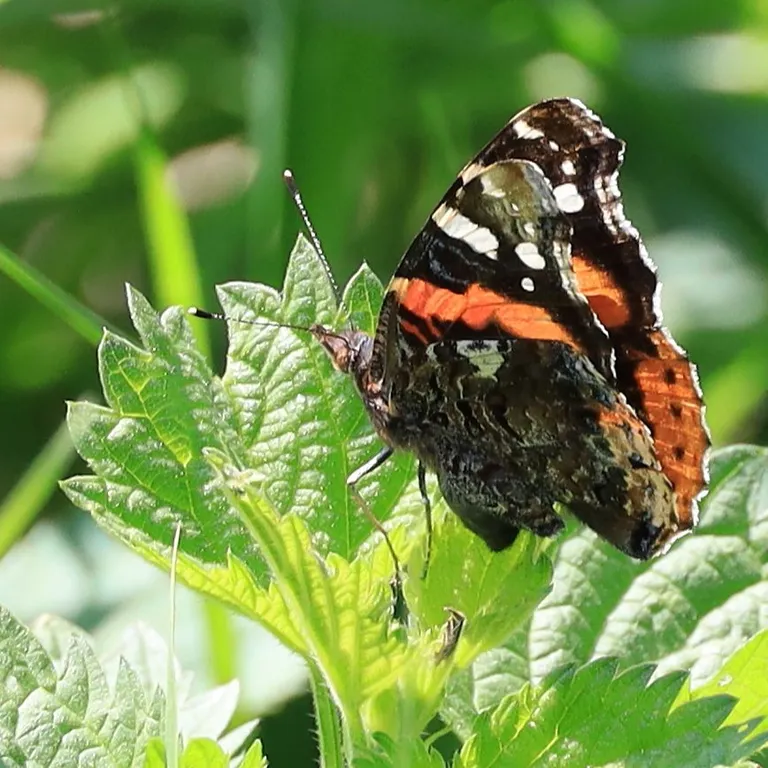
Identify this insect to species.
Vanessa atalanta
